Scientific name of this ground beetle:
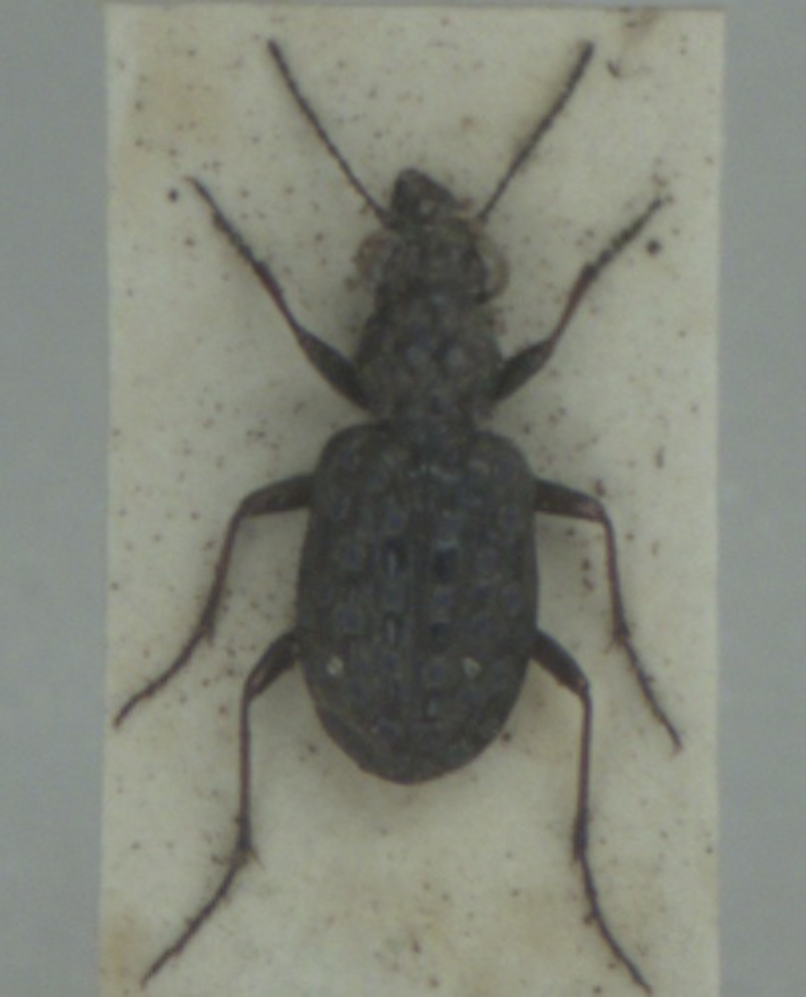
Elaphrus cupreus
